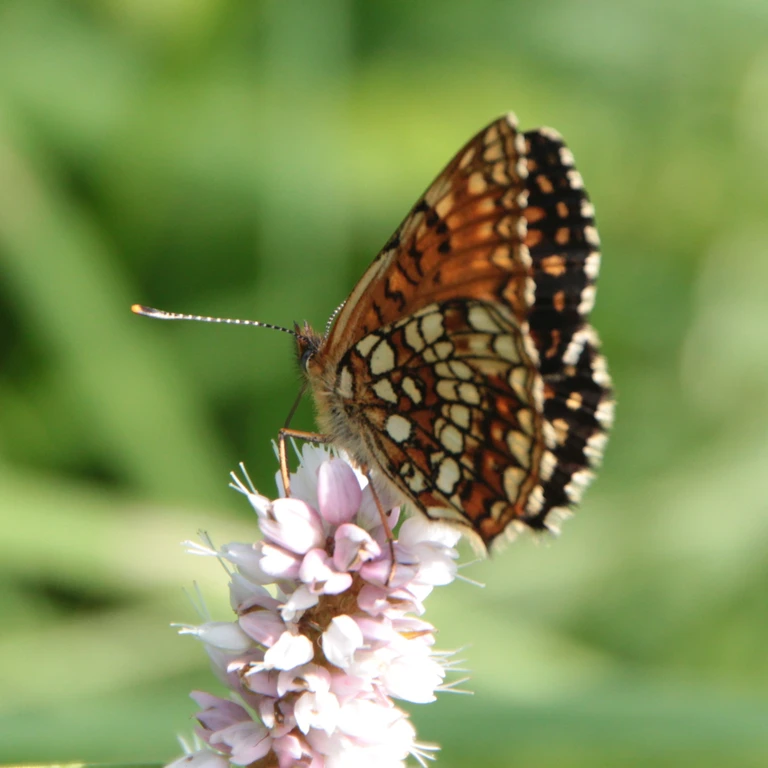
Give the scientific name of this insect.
Melitaea diamina
